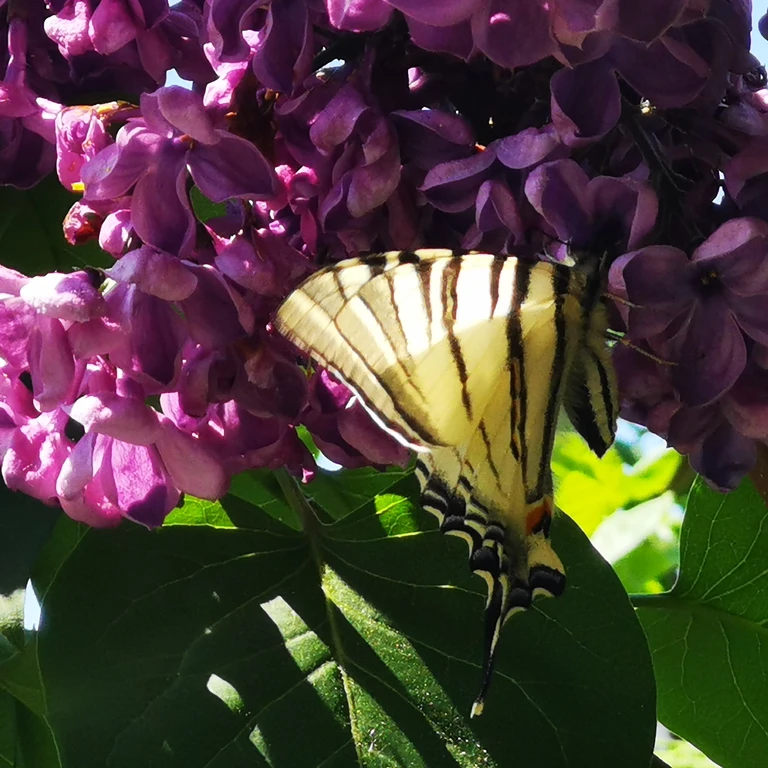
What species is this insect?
Iphiclides podalirius
